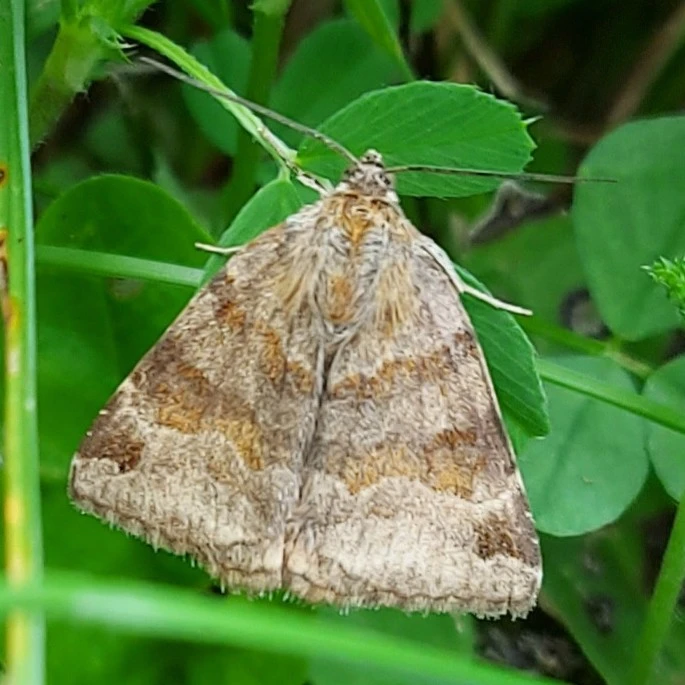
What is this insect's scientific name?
Euclidia glyphica
